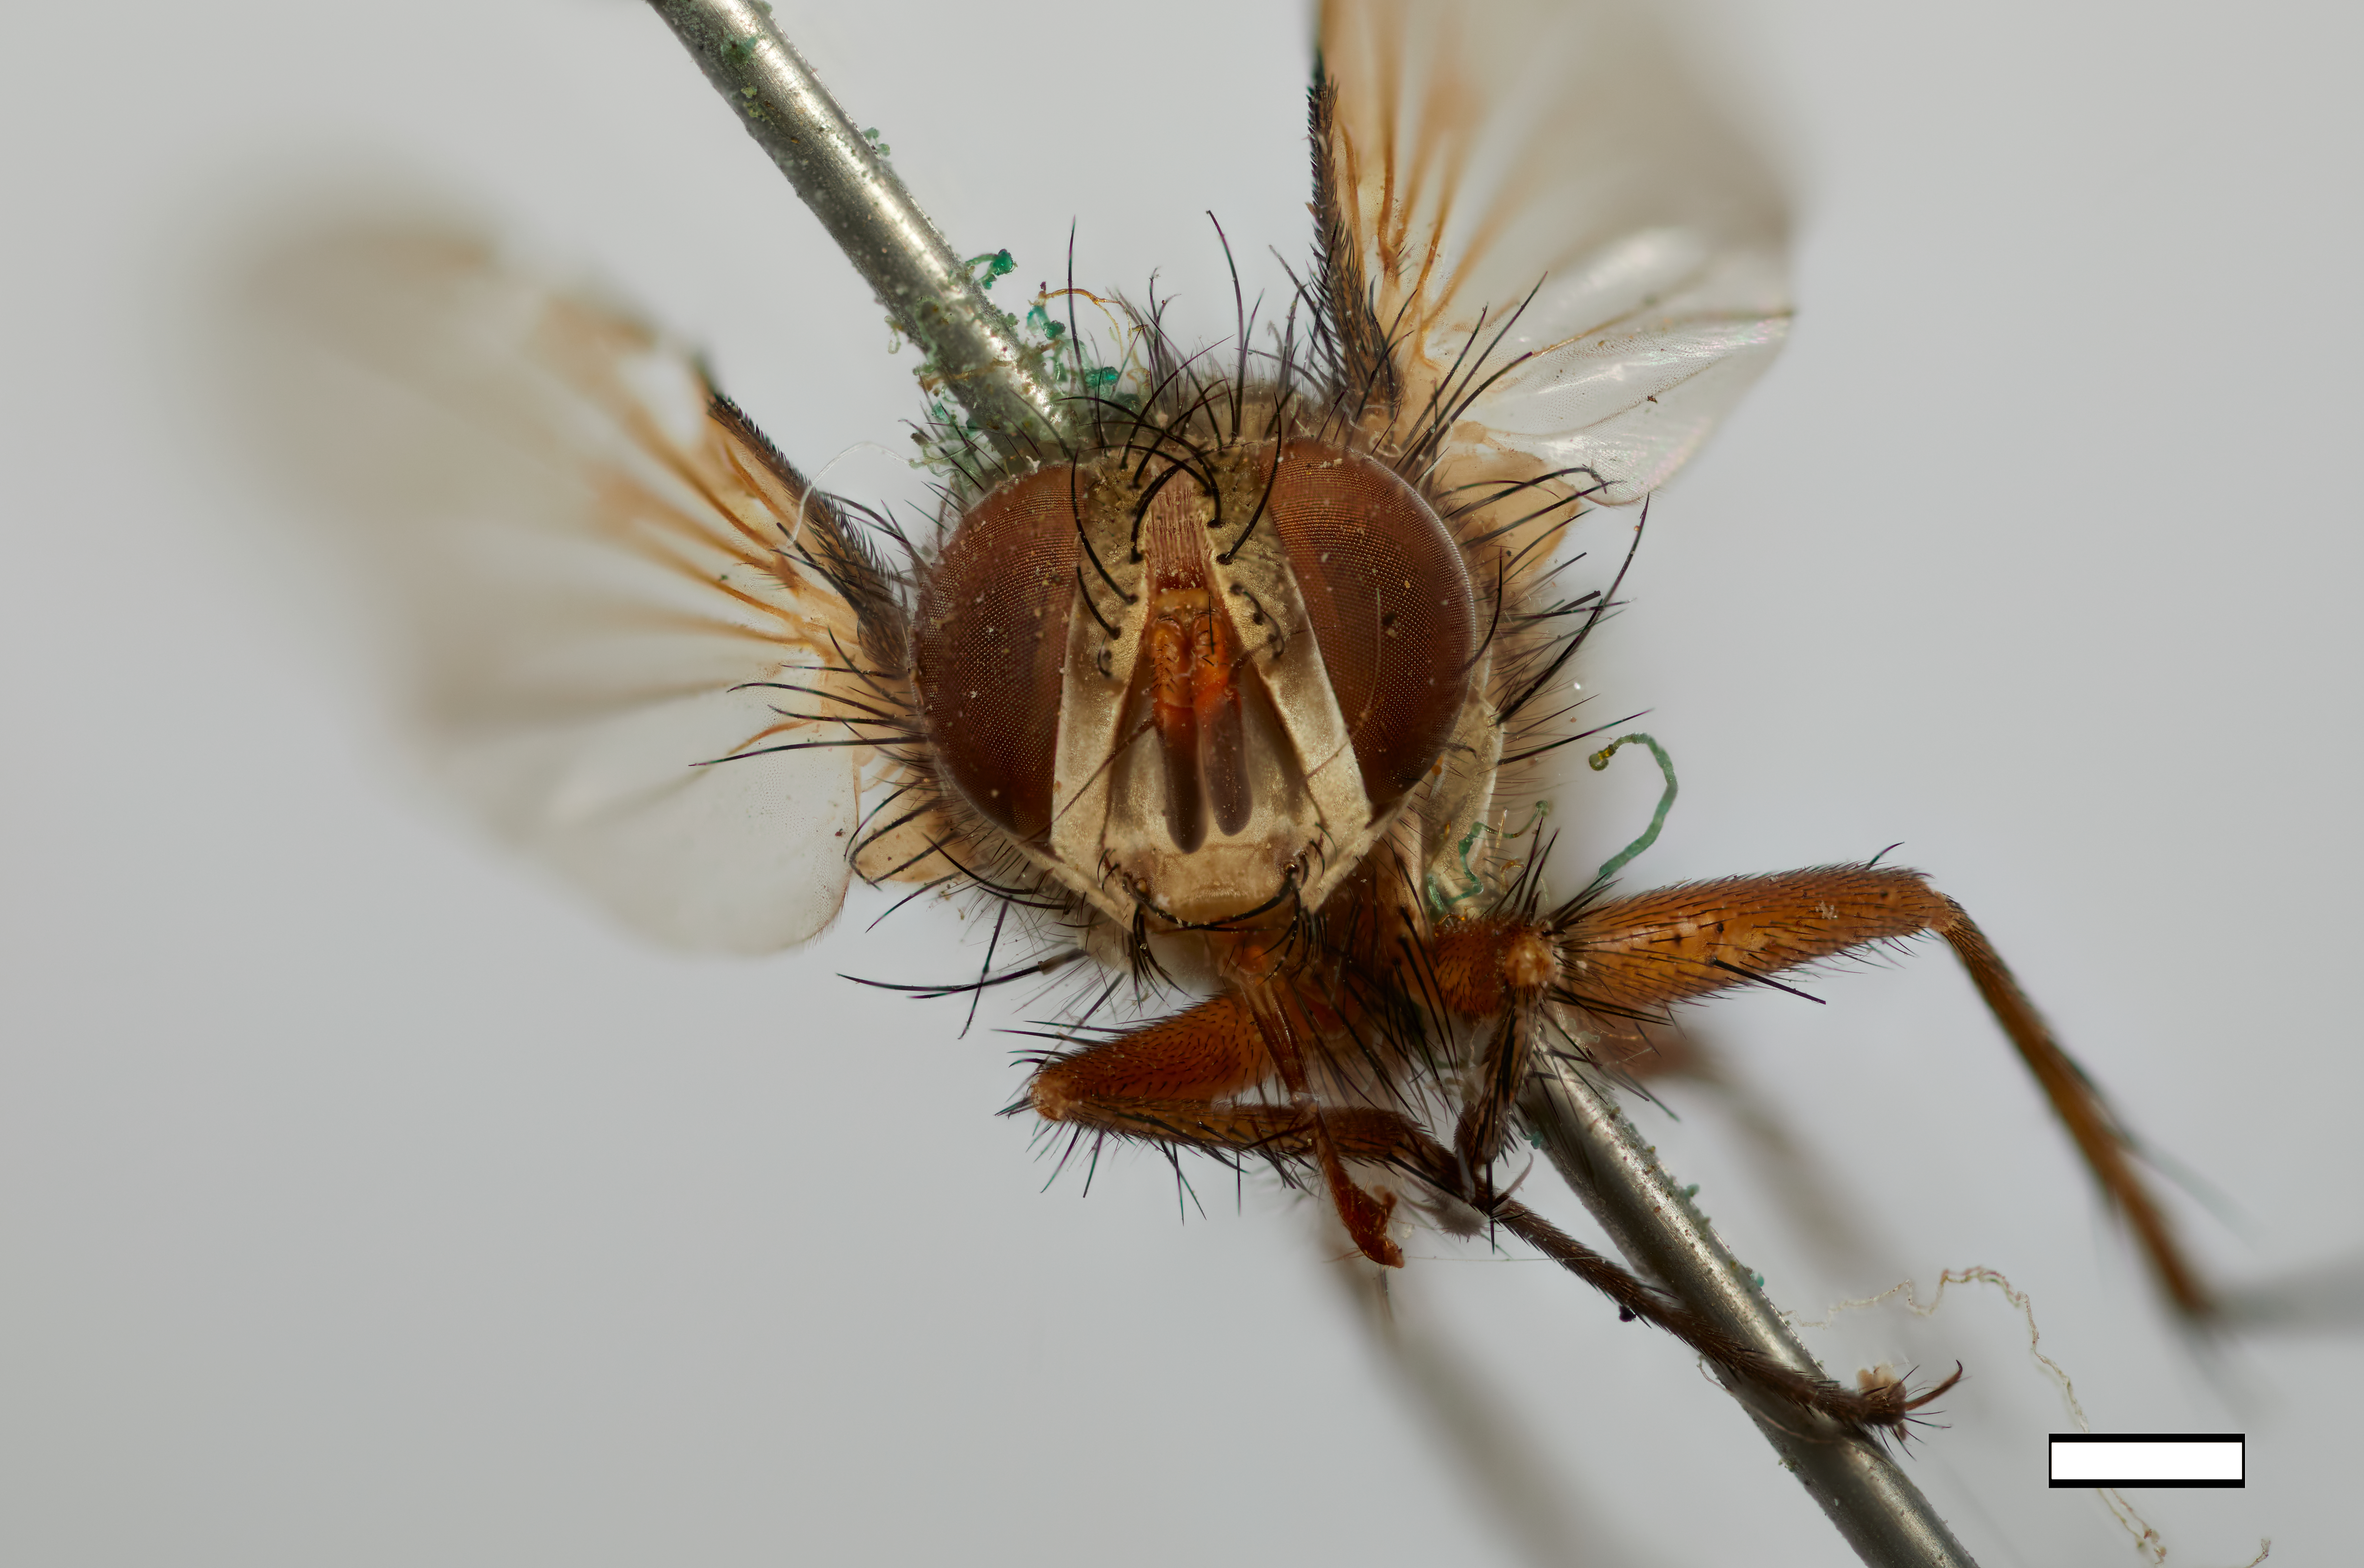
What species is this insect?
Neofischeria flava
